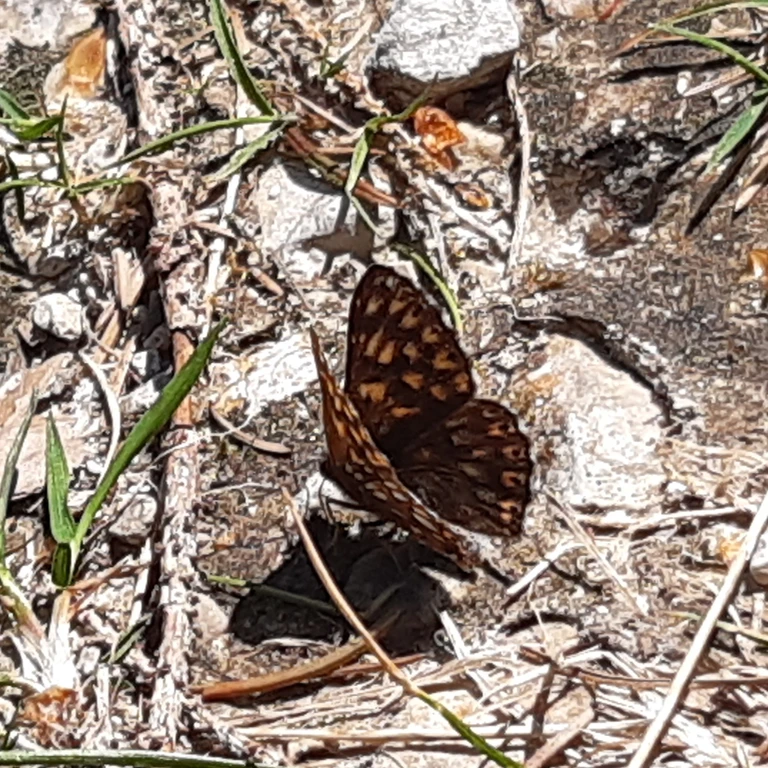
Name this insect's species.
Hamearis lucina
